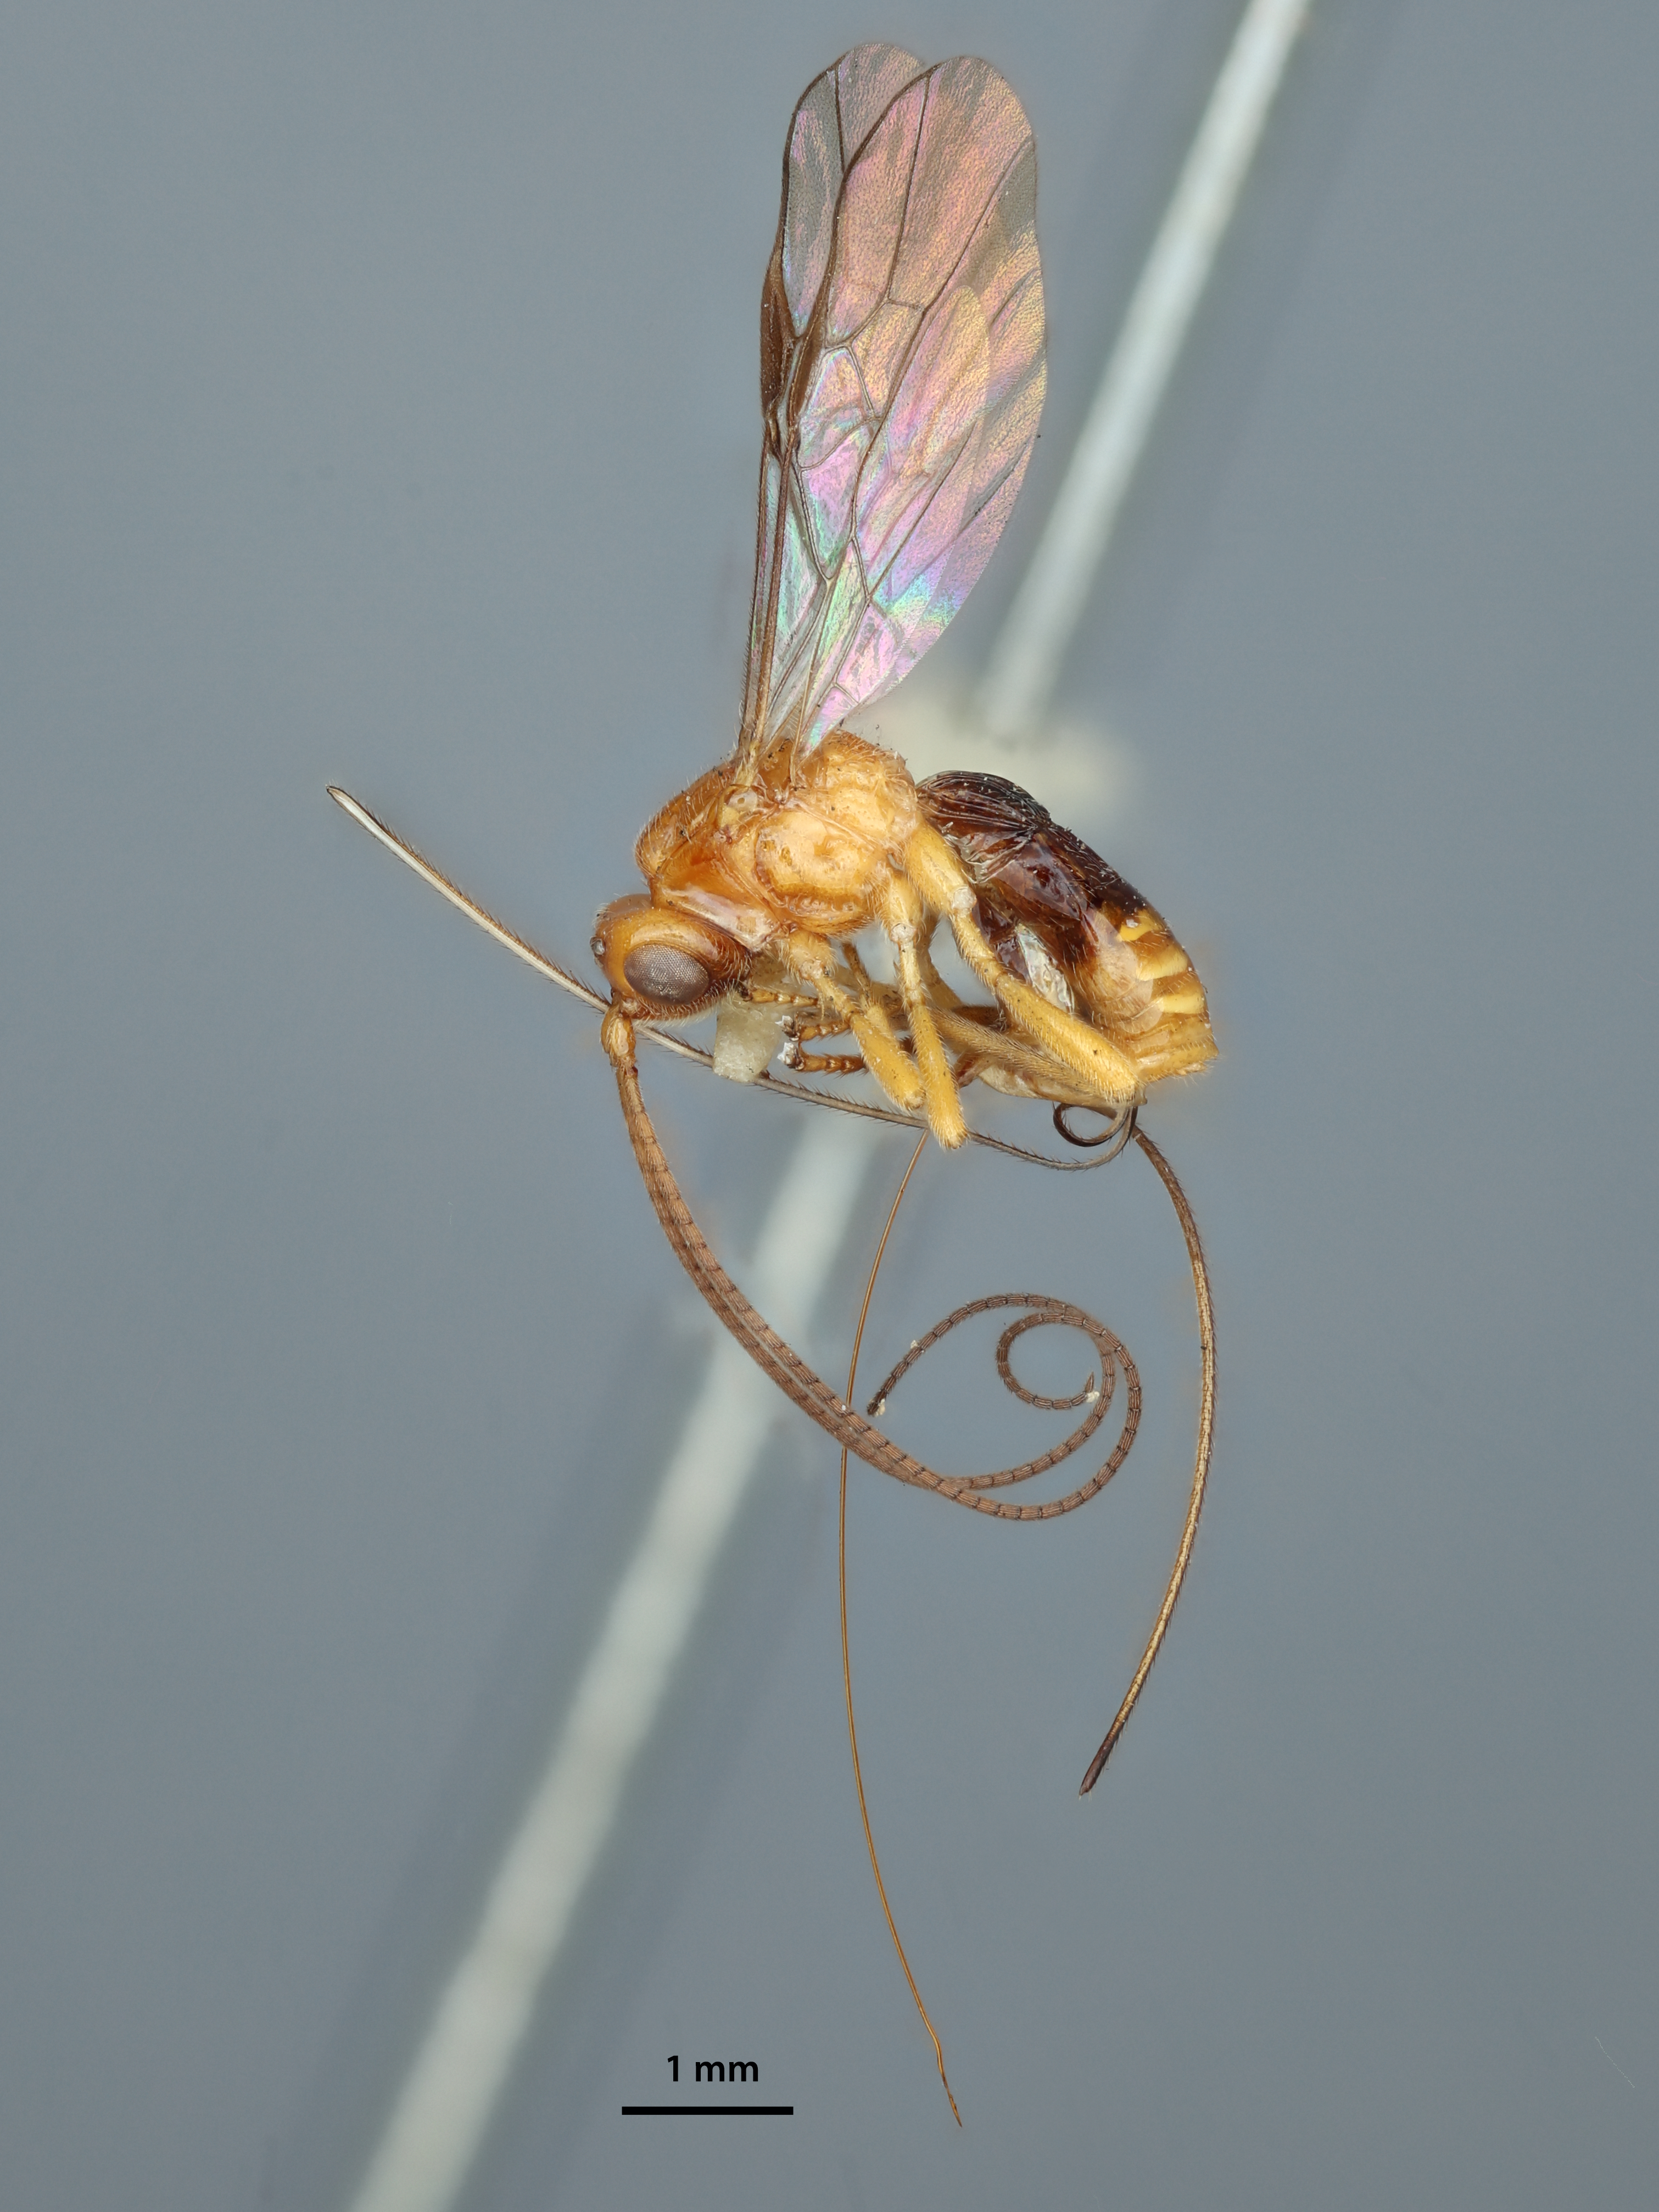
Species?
Biosteres longicaudatus
